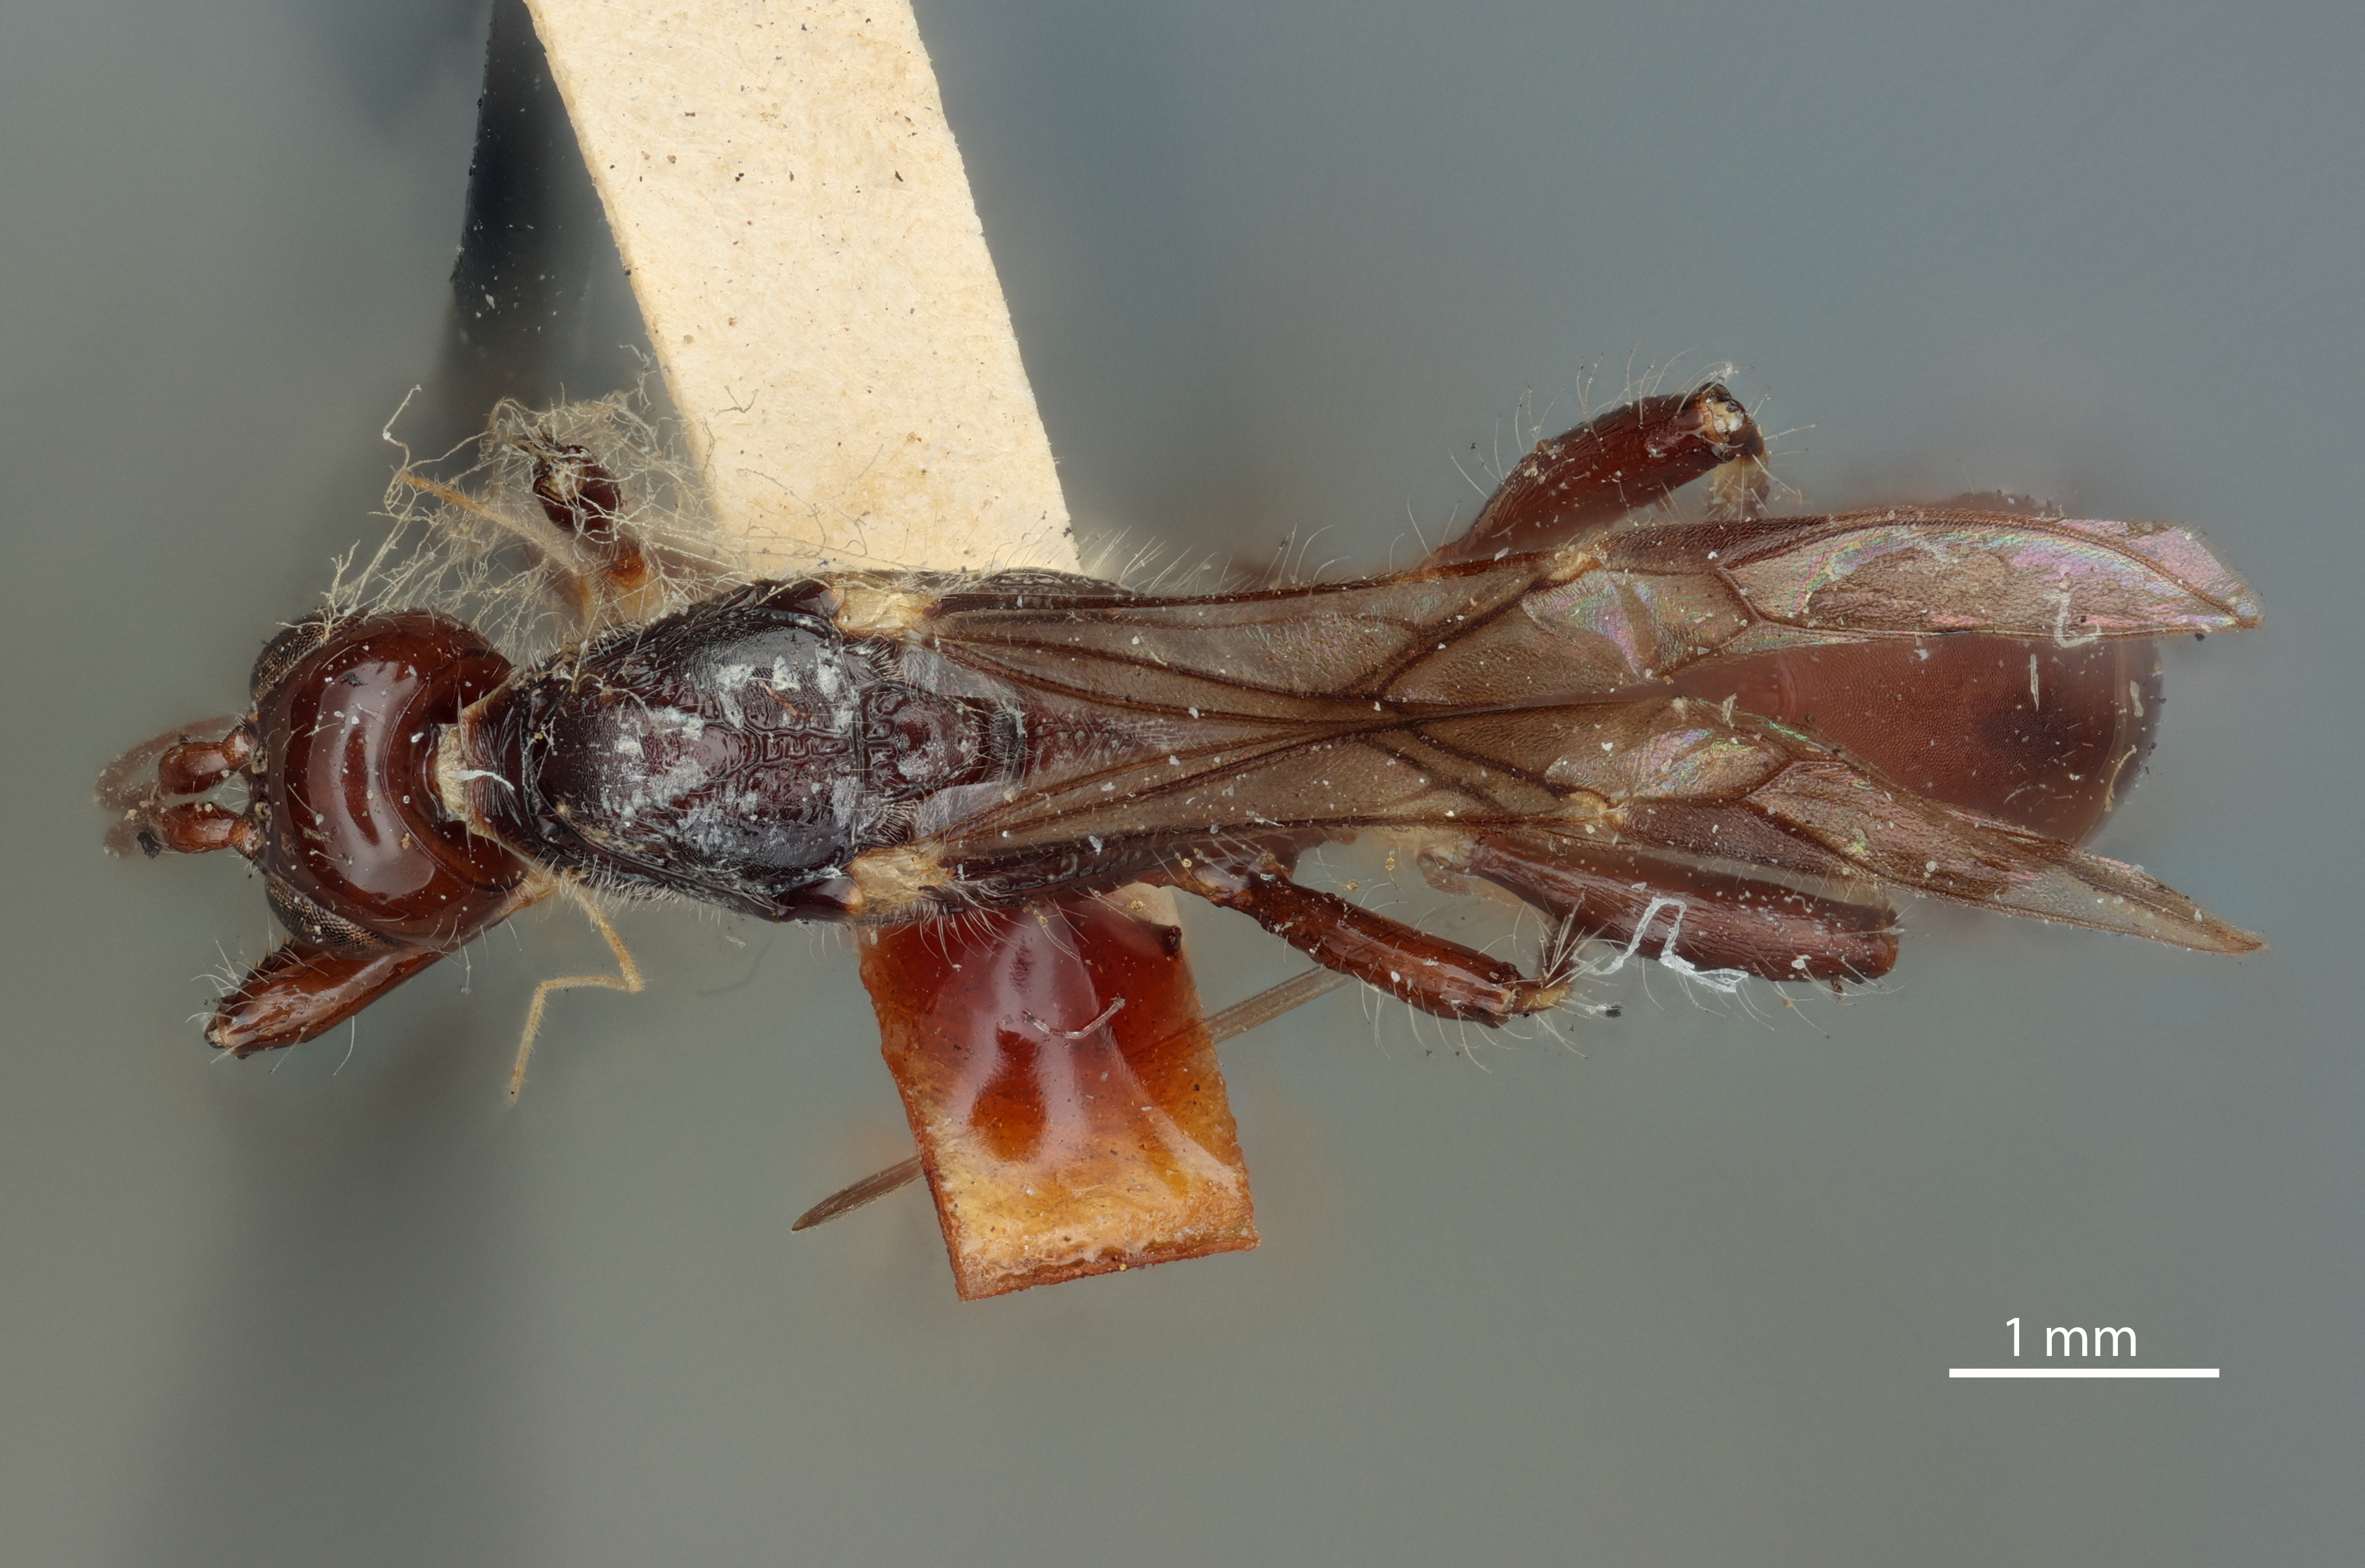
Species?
Spathius zamus
